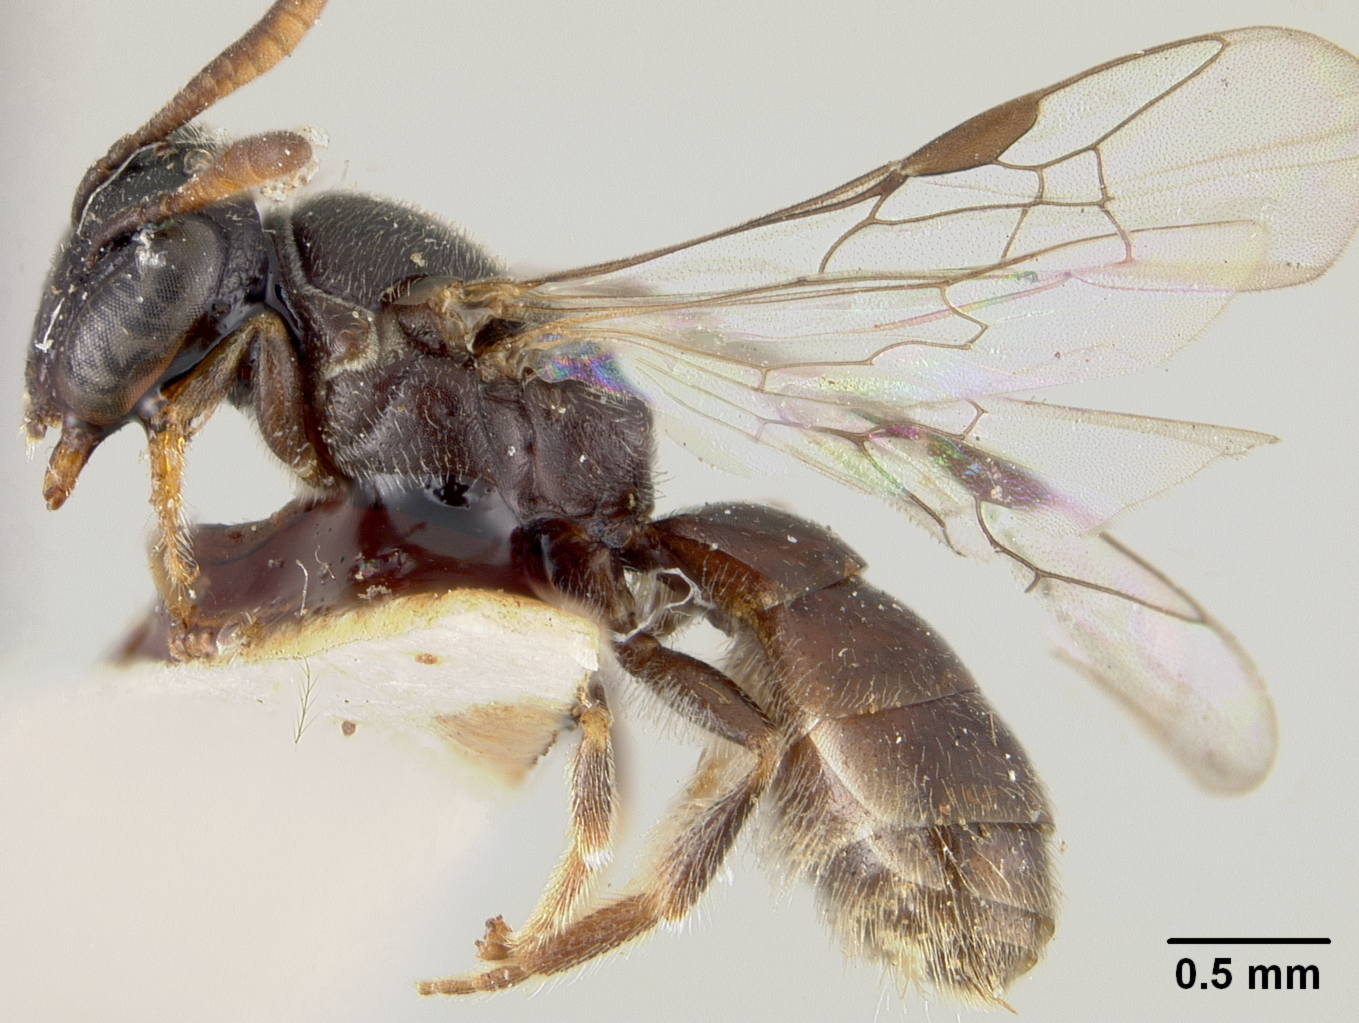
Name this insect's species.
Hylaeosoma ashmeadi
